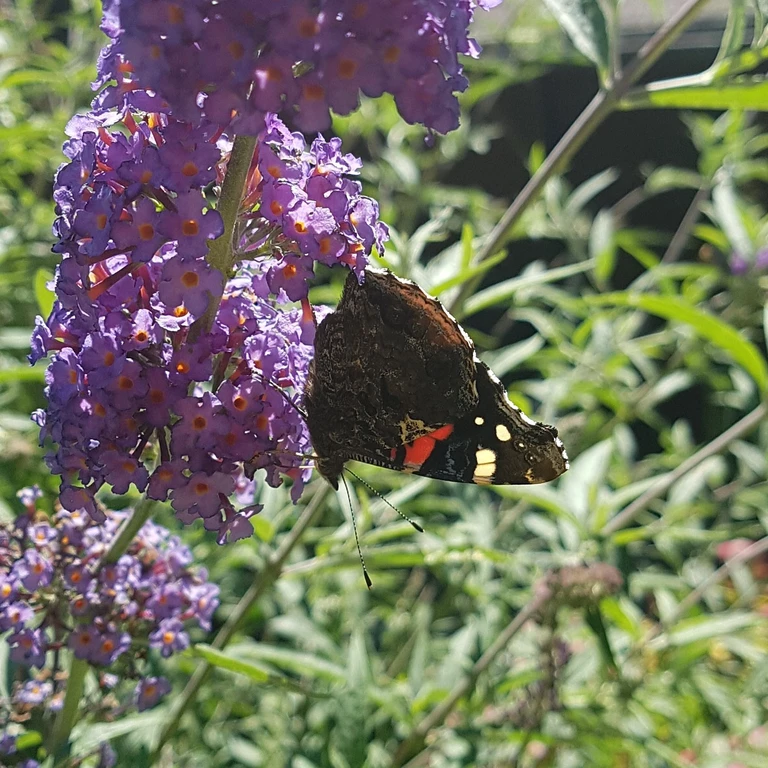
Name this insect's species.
Vanessa atalanta
